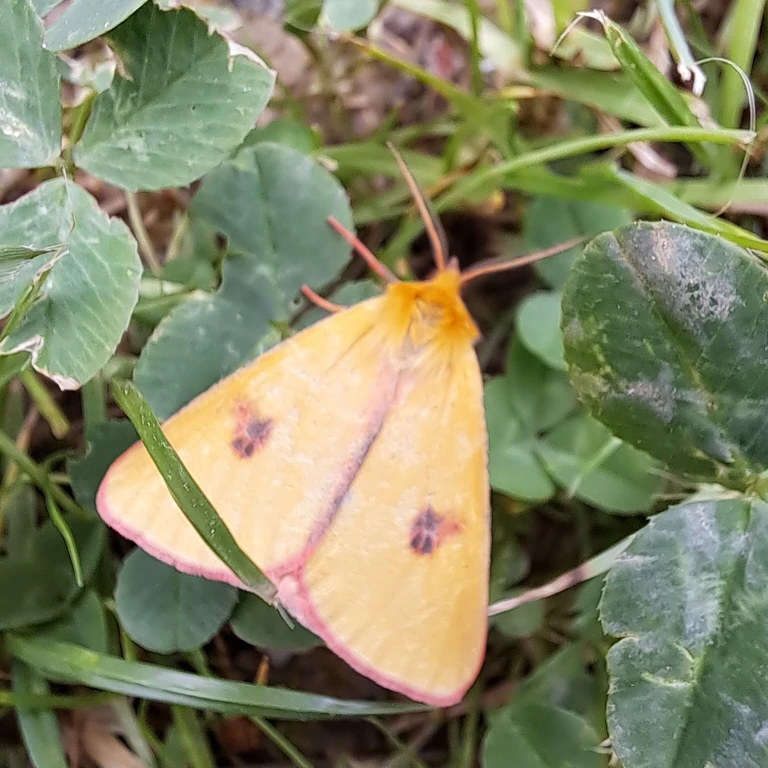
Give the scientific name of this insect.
Diacrisia sannio
